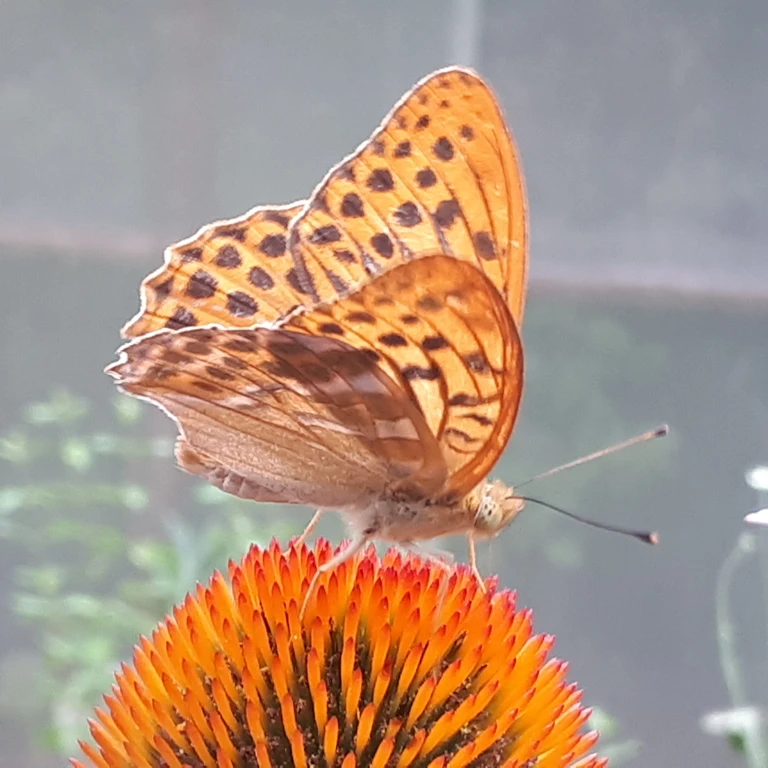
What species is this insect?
Argynnis paphia
